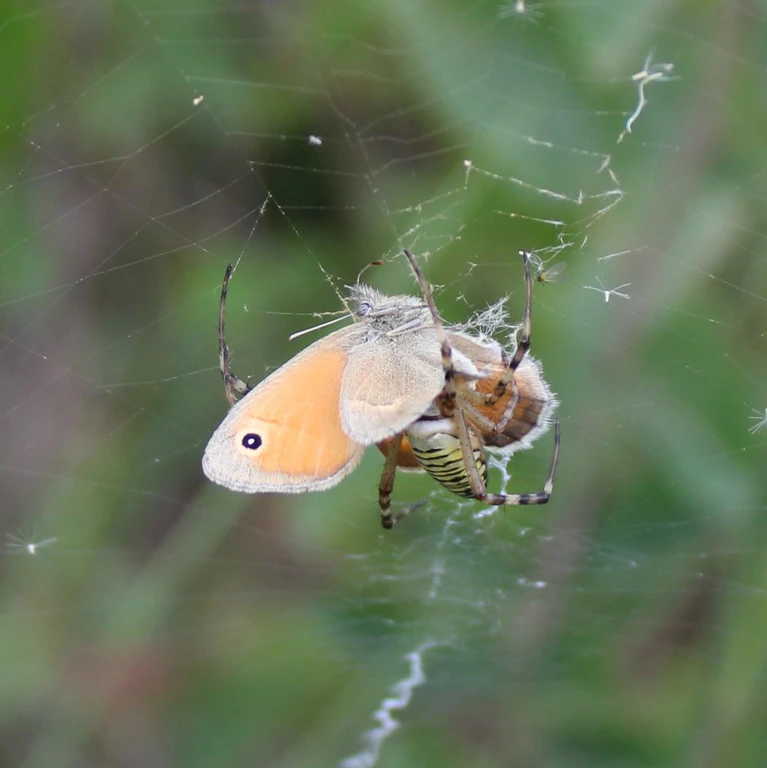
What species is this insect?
Coenonympha pamphilus
